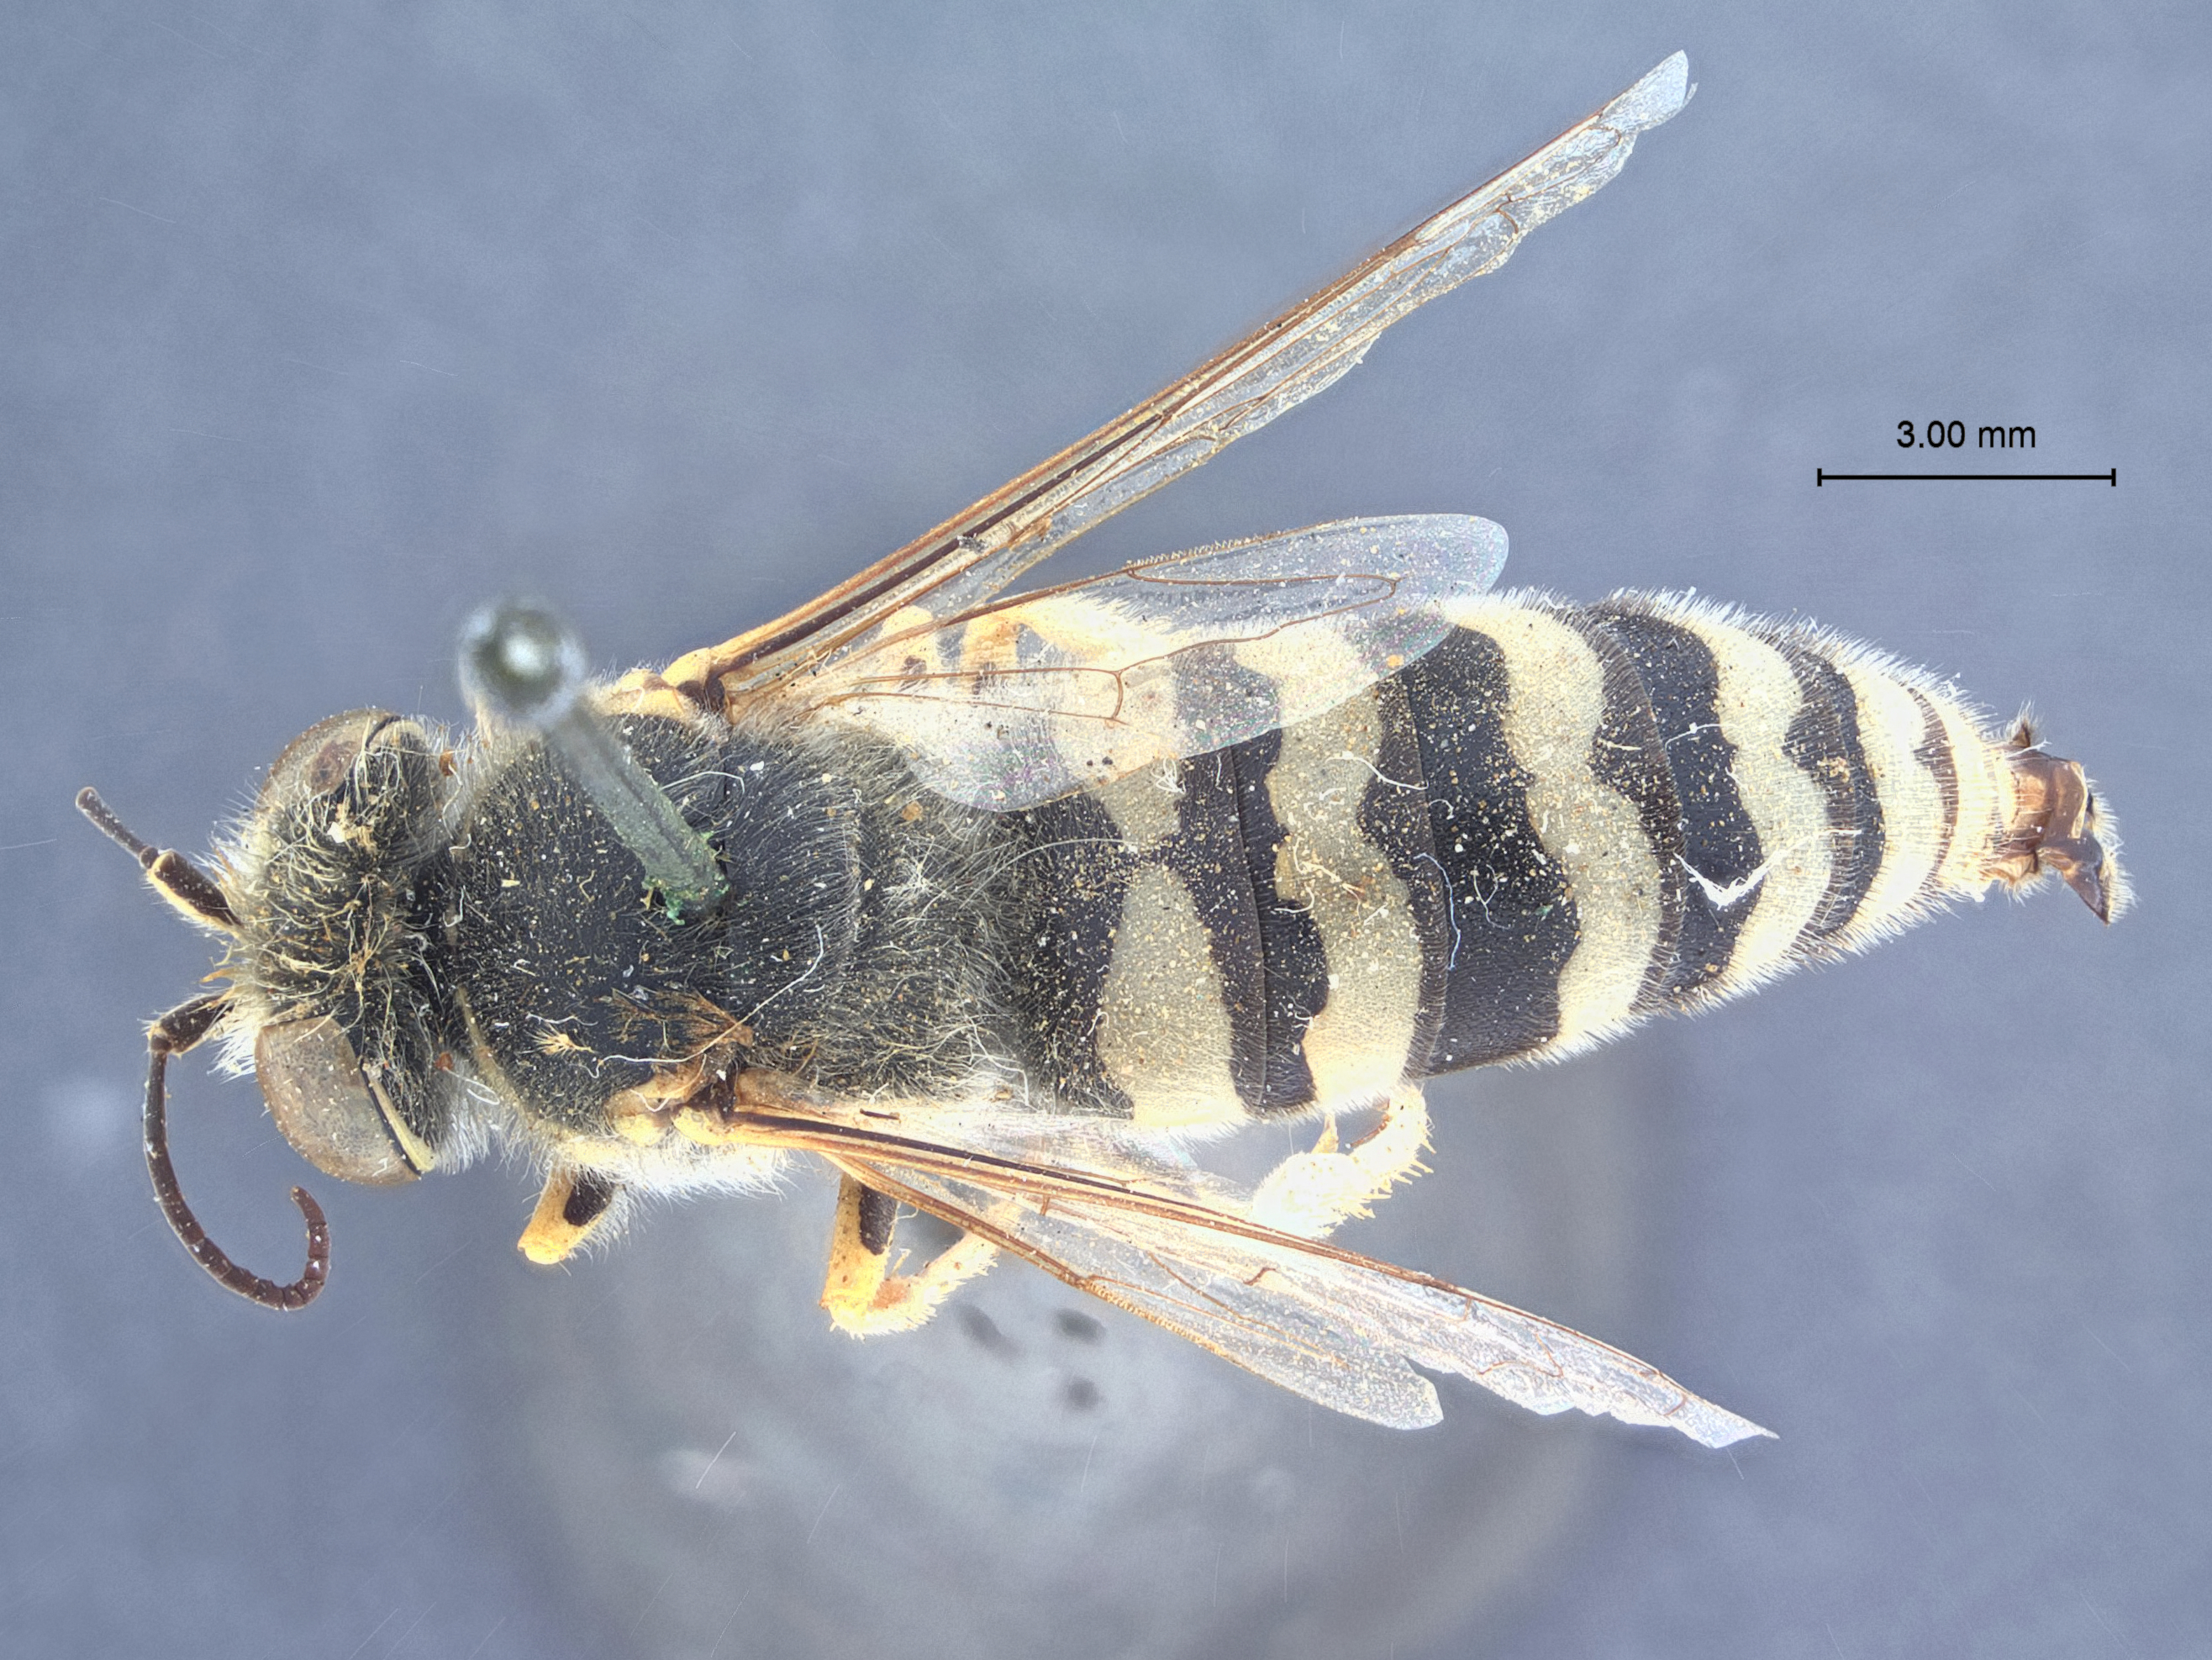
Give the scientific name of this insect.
Bembix comata
